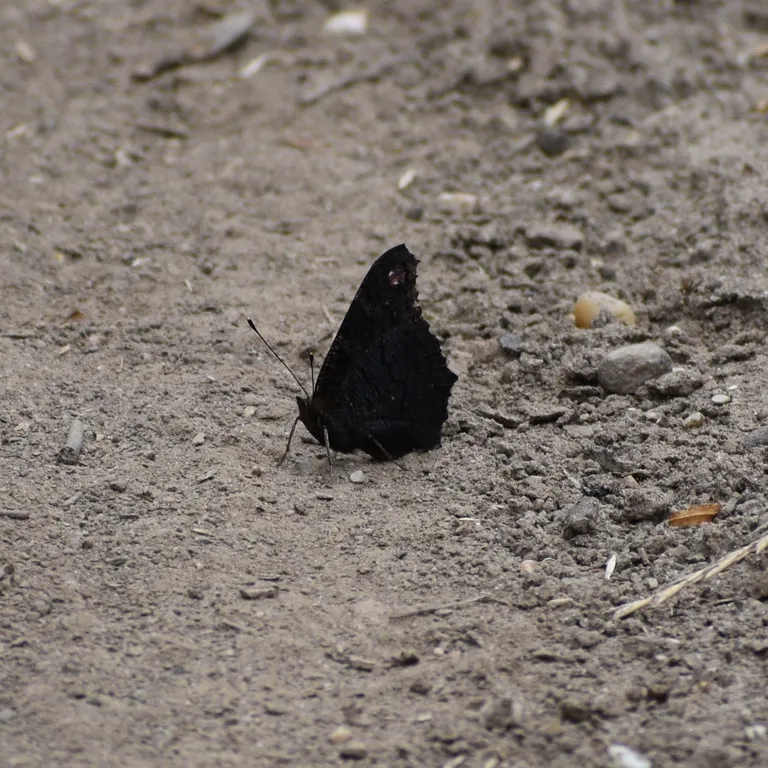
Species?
Aglais io
